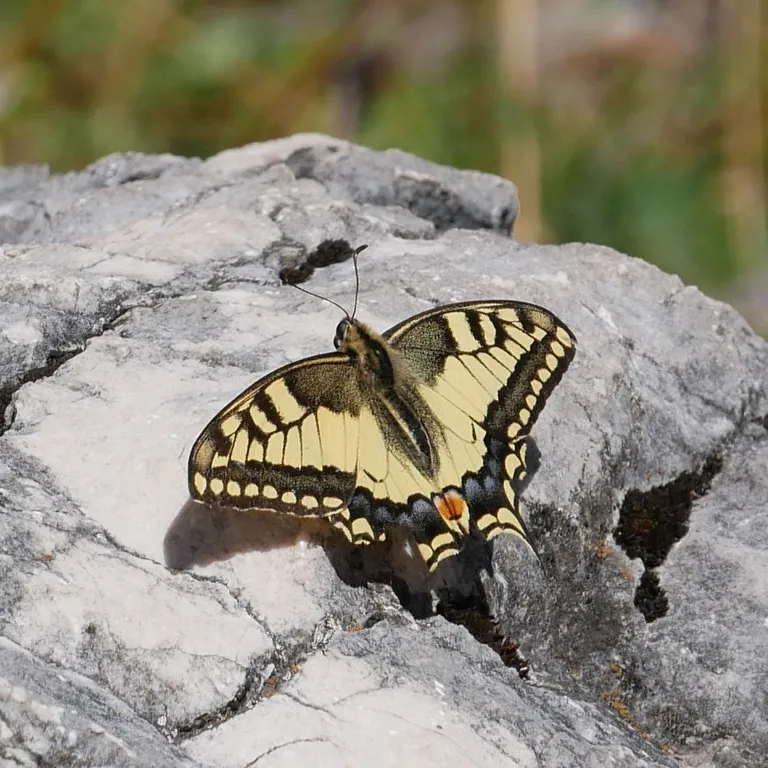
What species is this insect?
Papilio machaon
